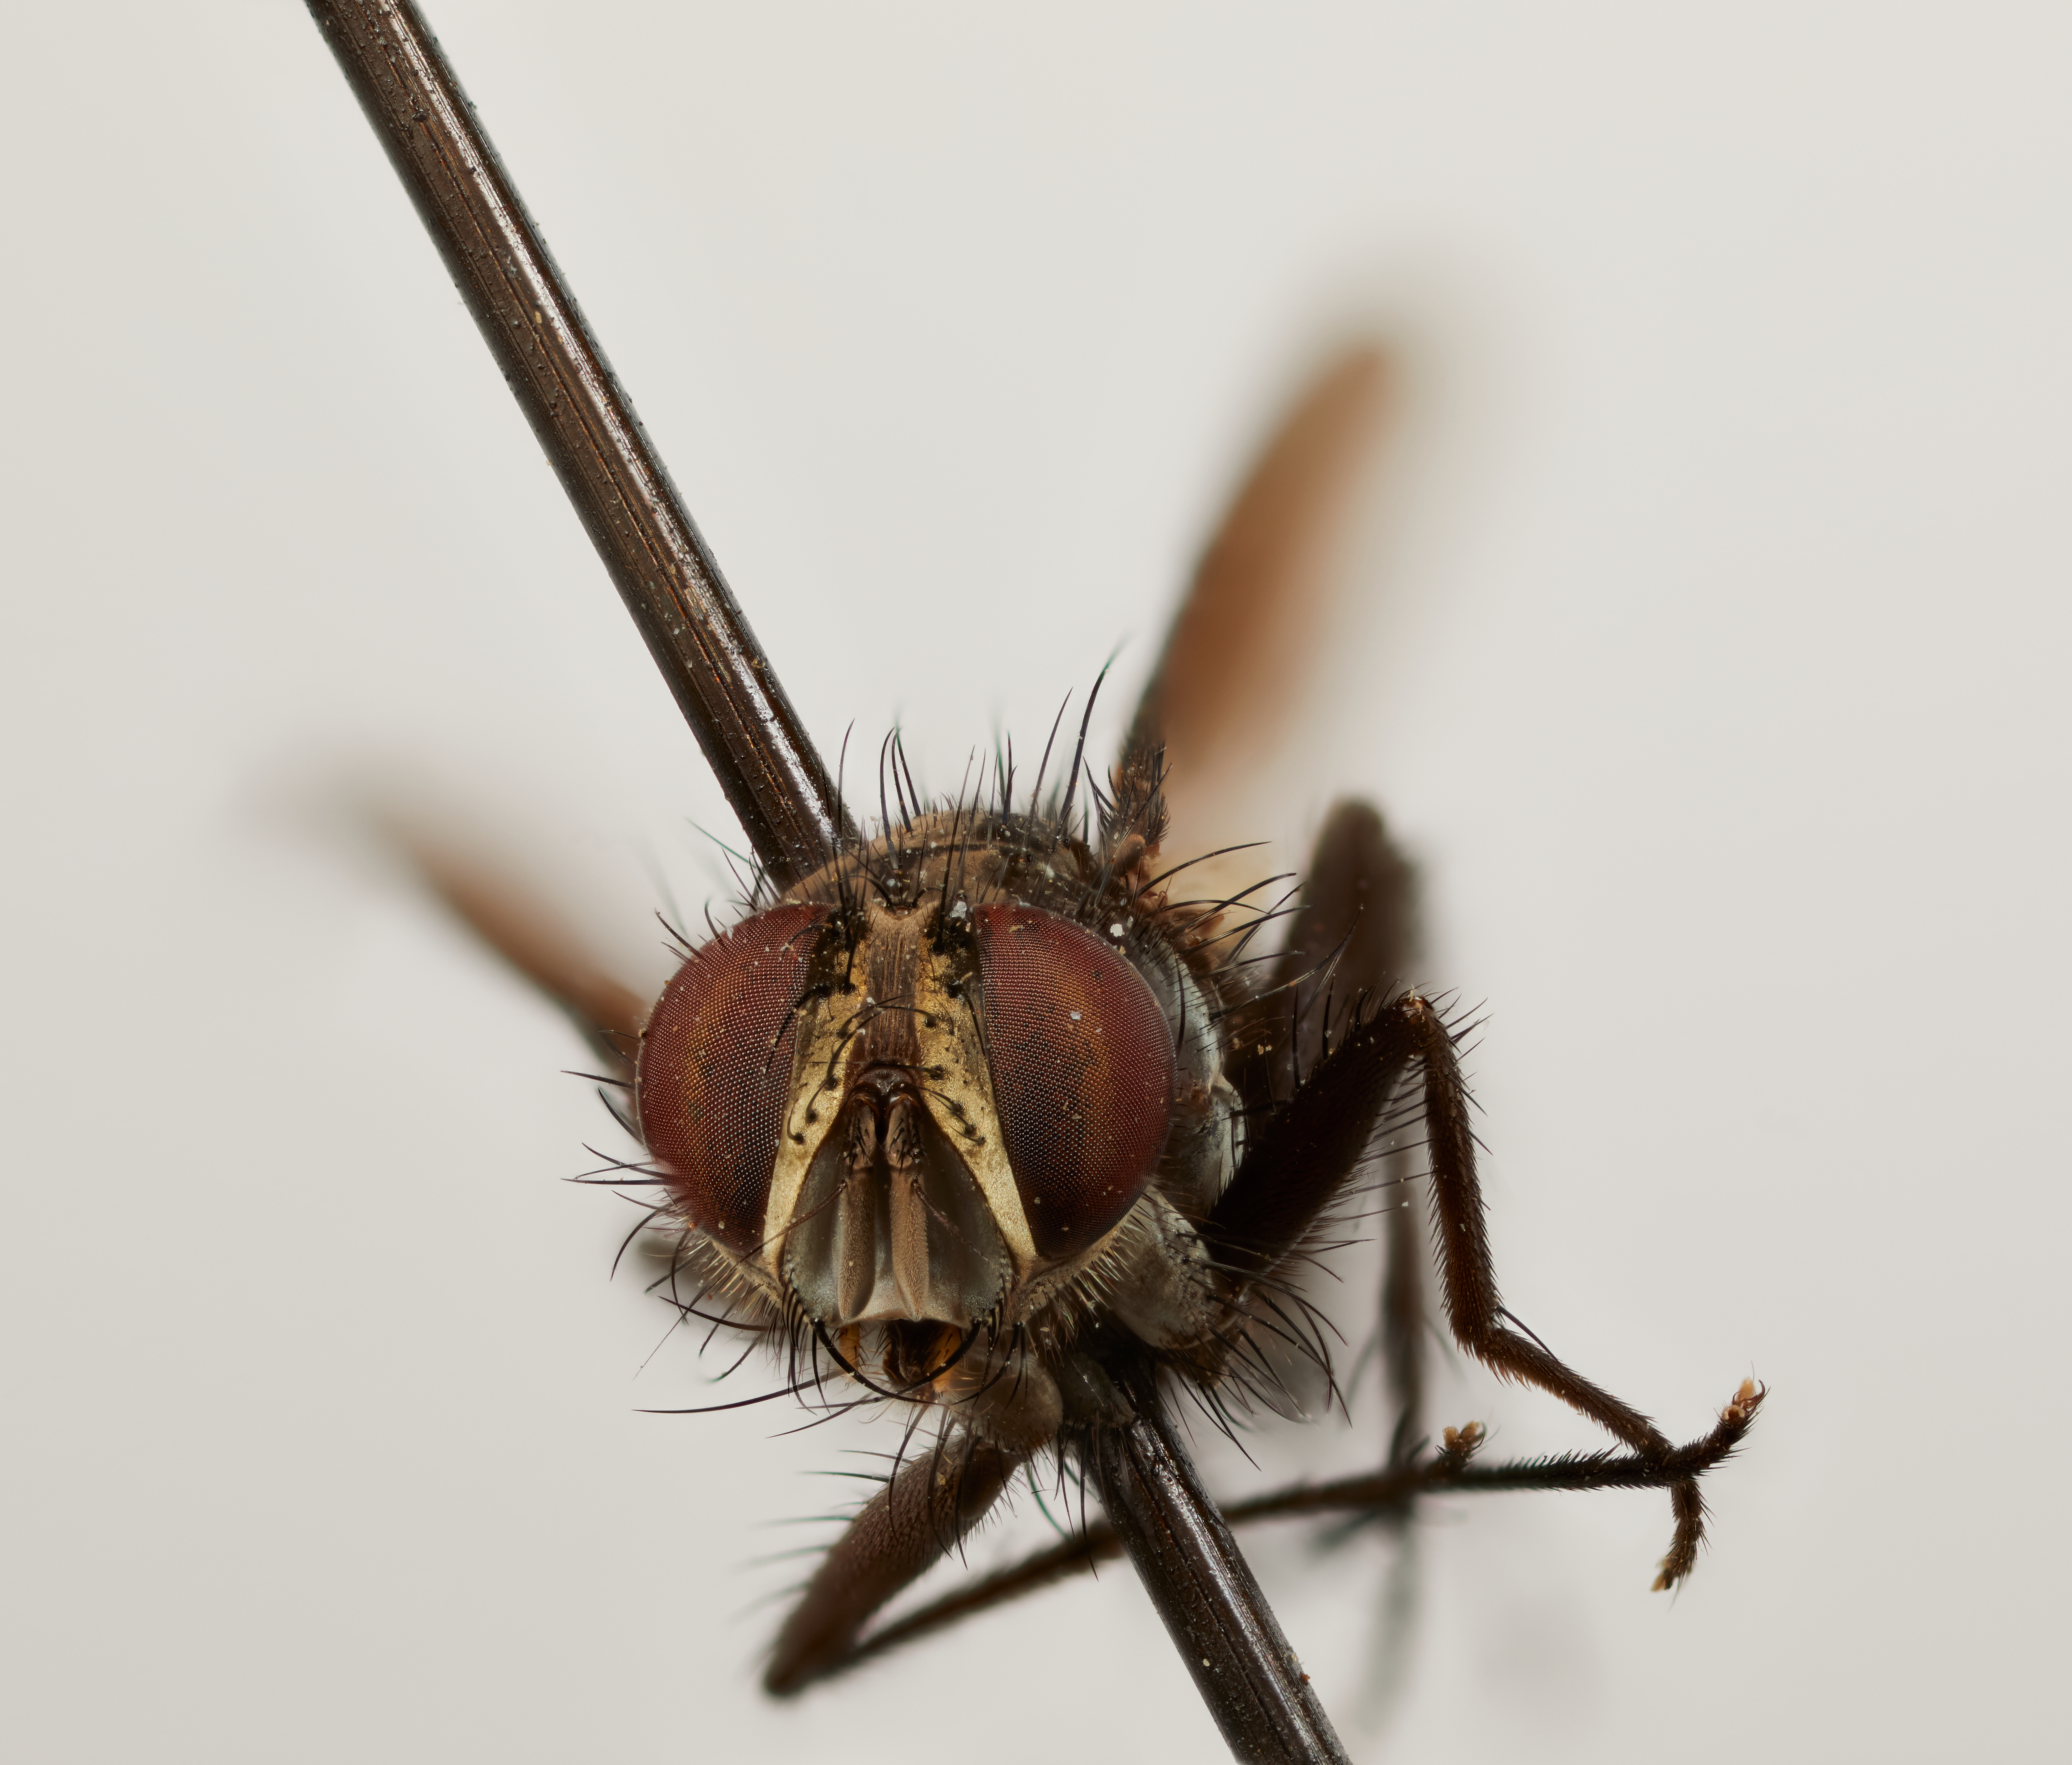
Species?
Myiodoria discalis
